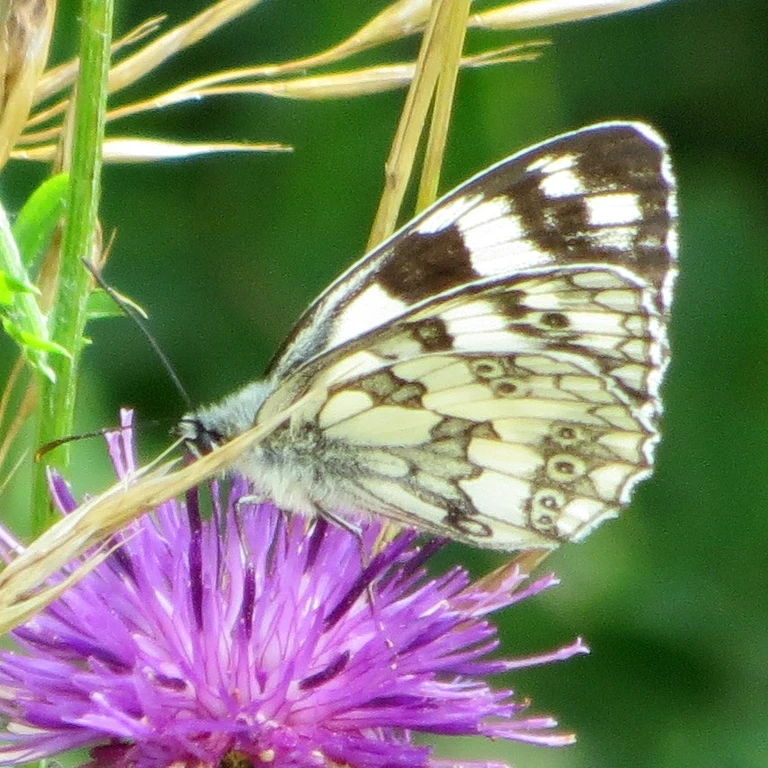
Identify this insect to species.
Melanargia galathea
